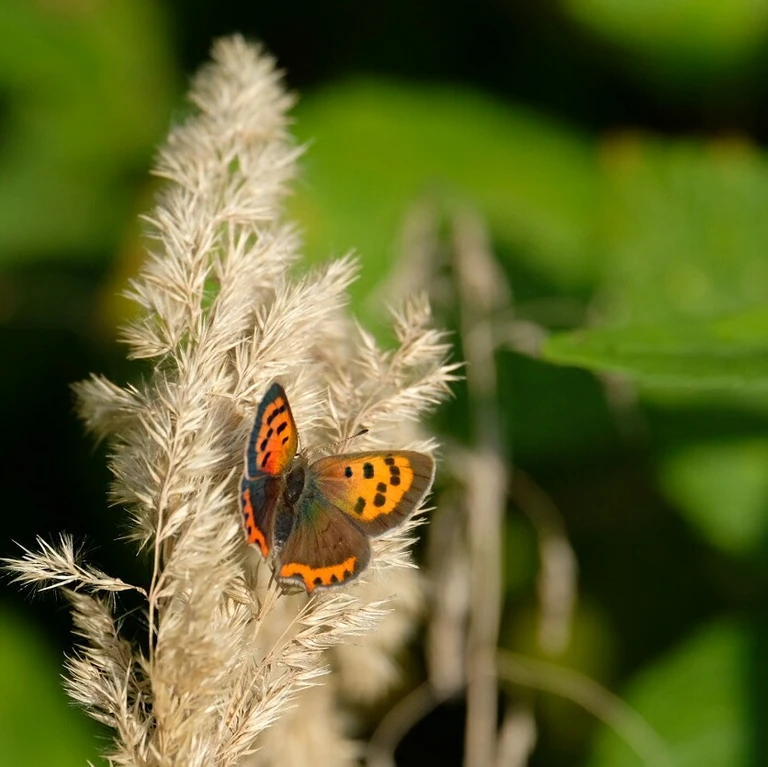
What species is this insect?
Lycaena phlaeas
